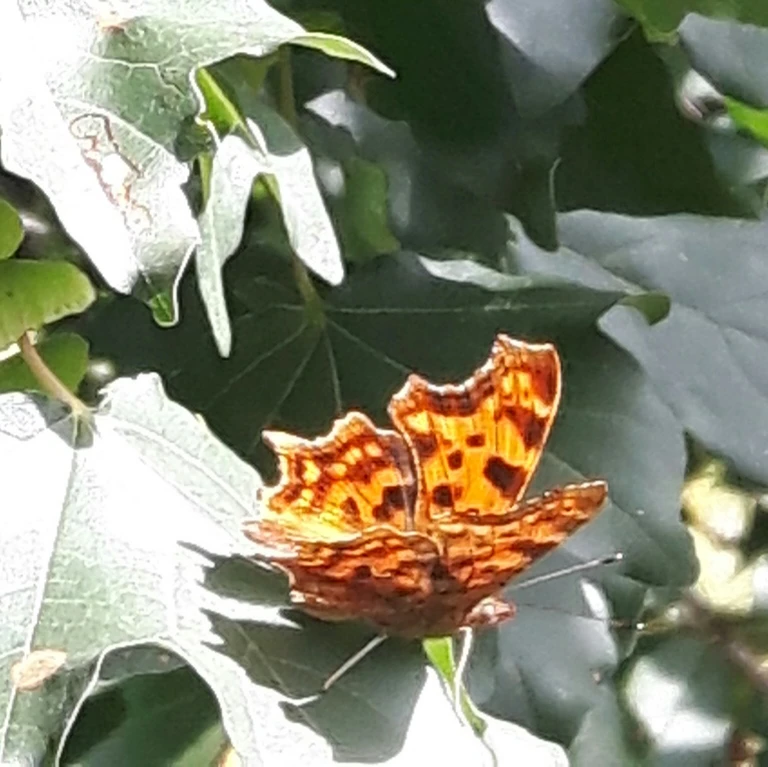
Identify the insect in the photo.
Polygonia c-album
